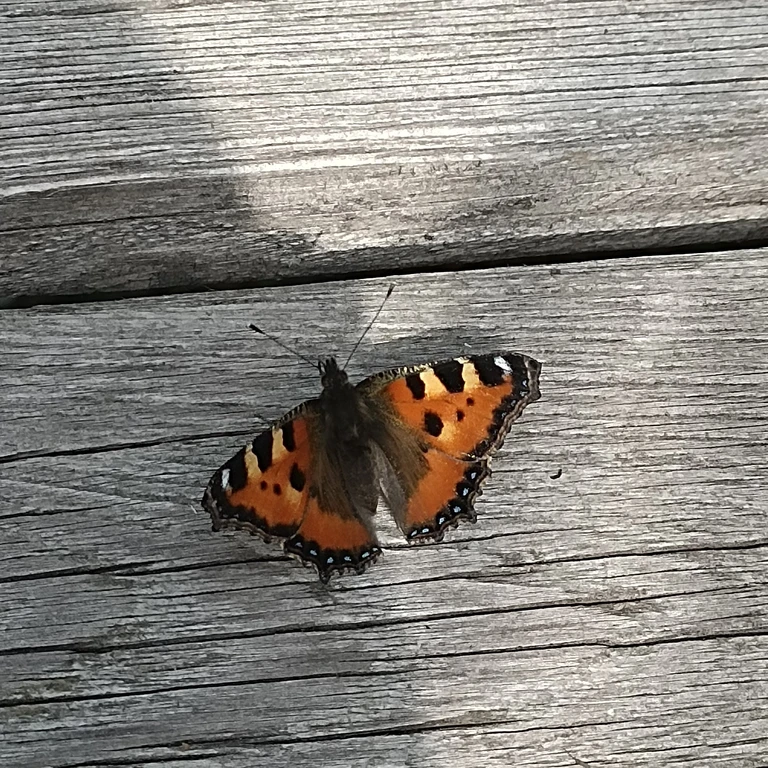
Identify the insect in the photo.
Aglais urticae
